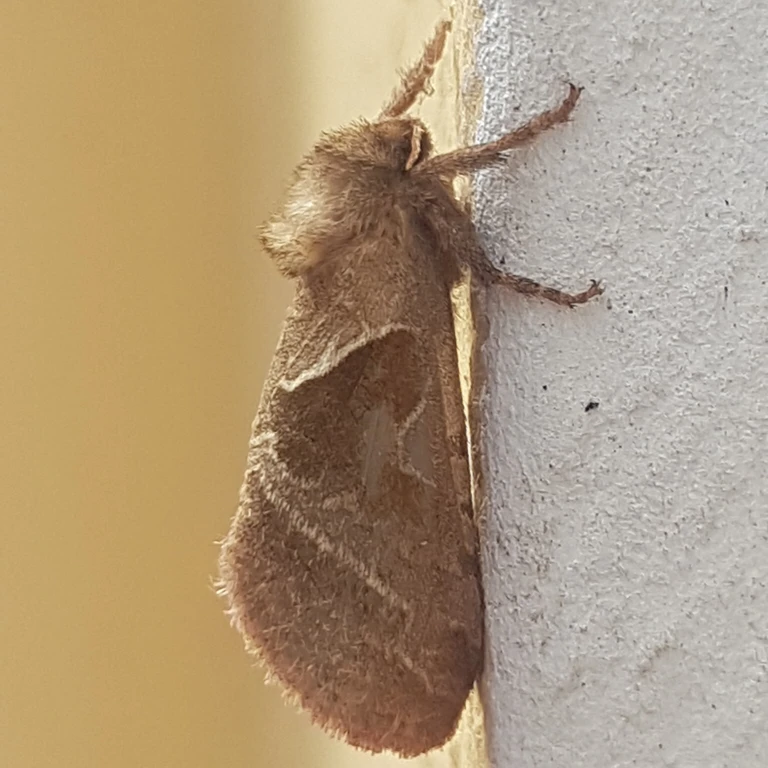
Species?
Triodia sylvina
